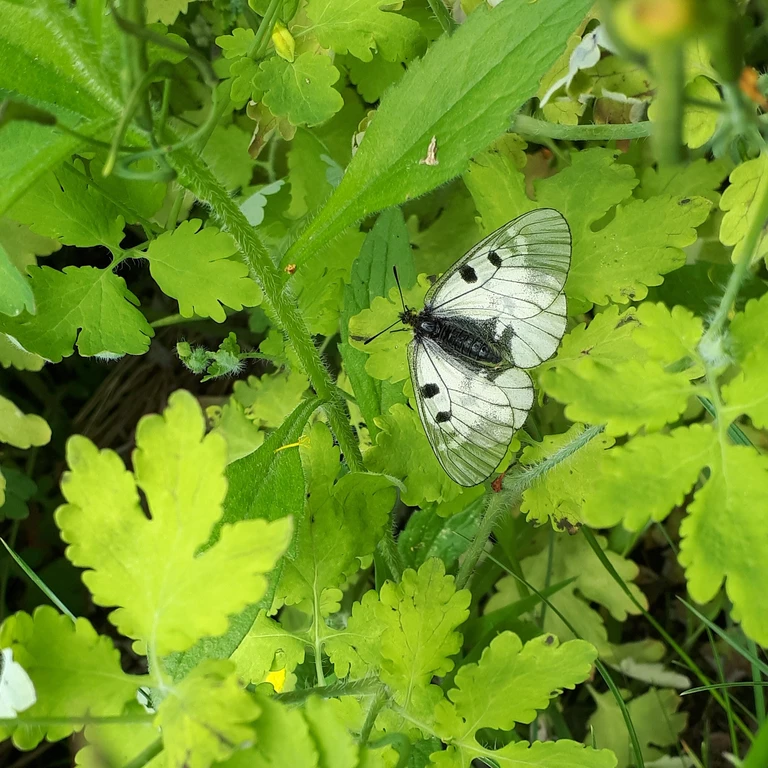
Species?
Parnassius mnemosyne
